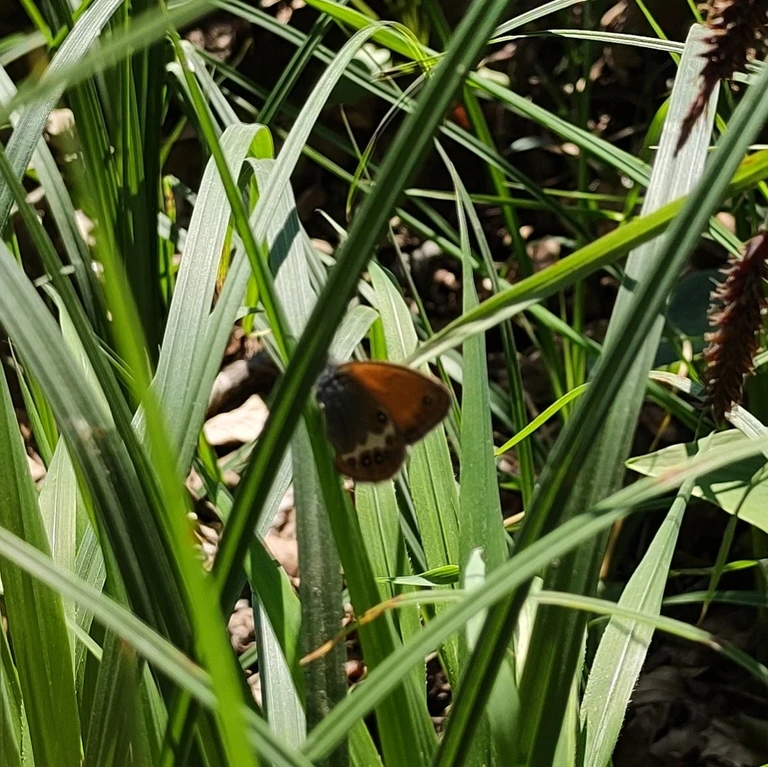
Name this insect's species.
Coenonympha arcania
